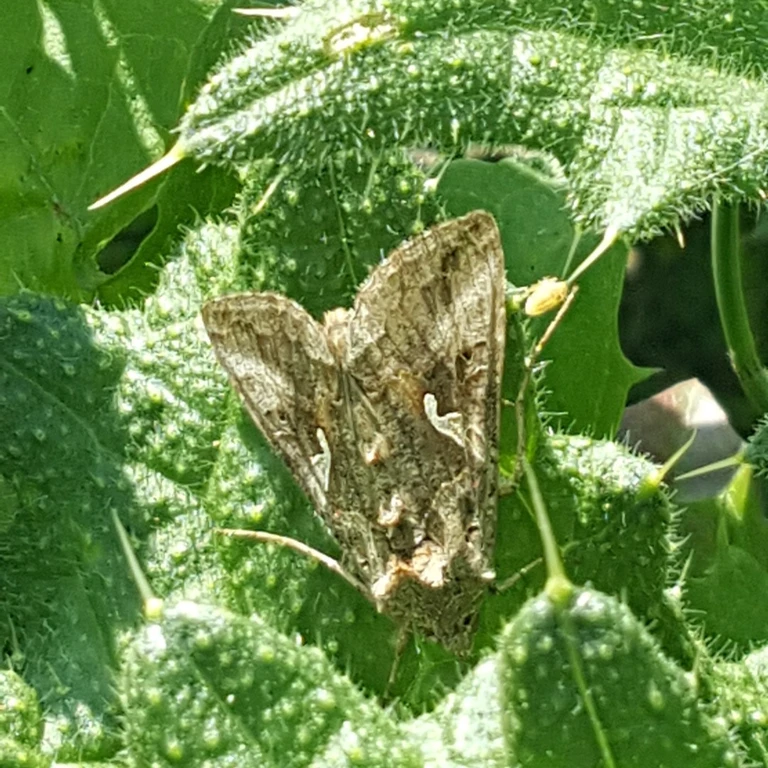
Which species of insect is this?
Autographa gamma
